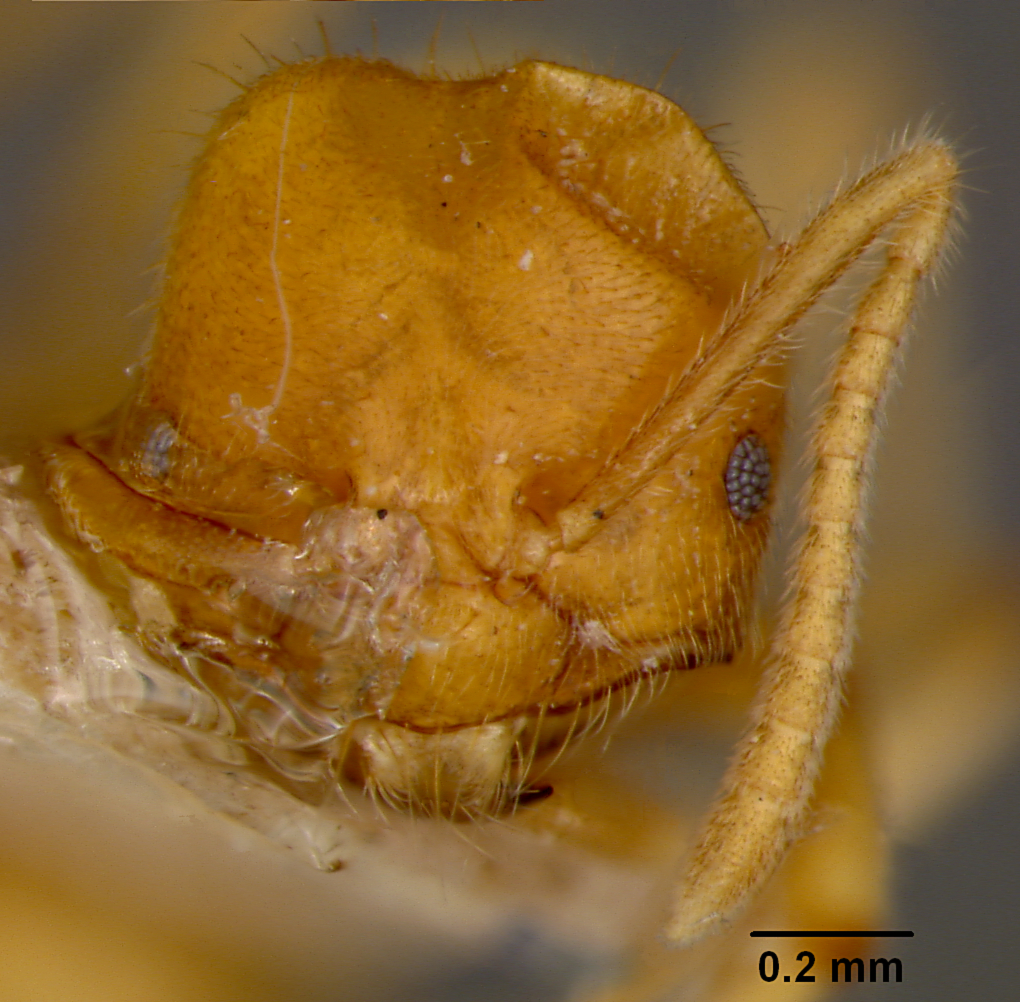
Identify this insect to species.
Acropyga moluccana
